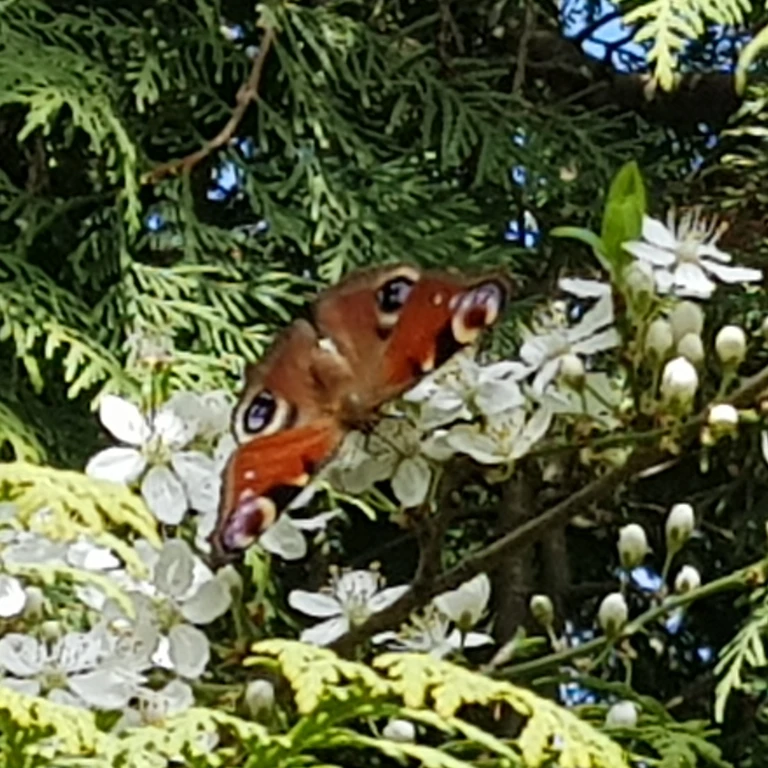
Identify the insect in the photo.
Aglais io
